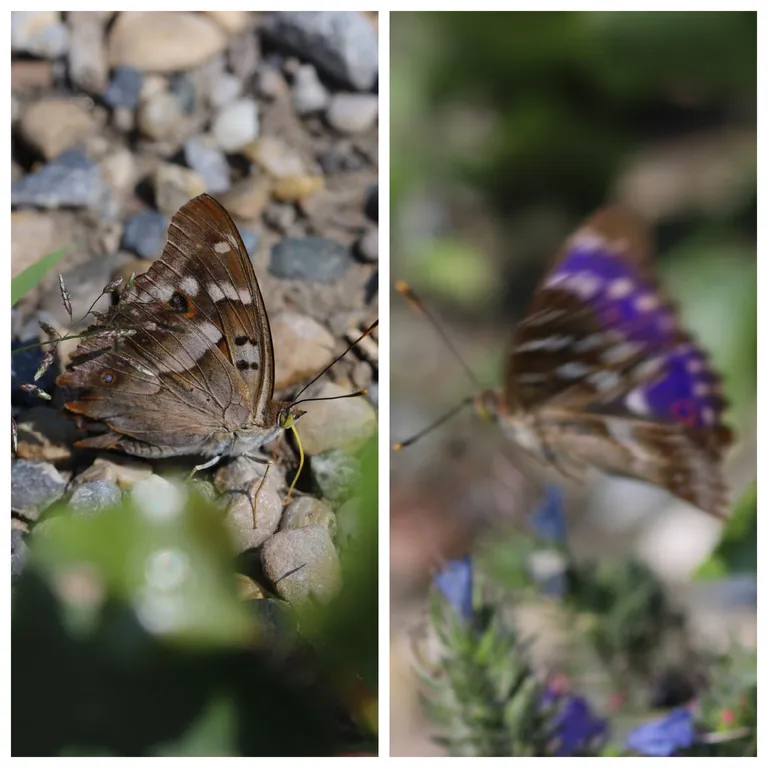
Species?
Apatura ilia
